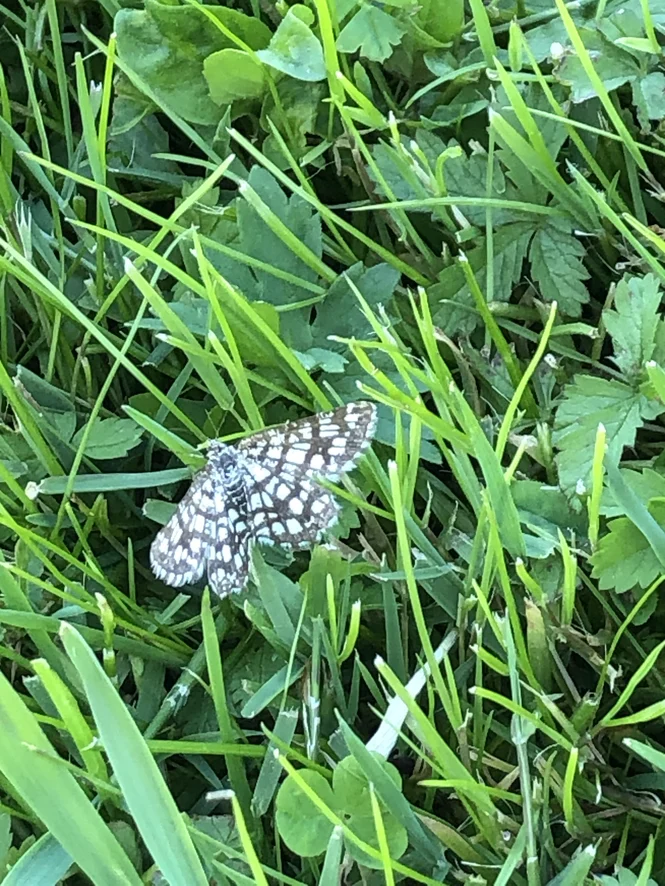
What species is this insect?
Chiasmia clathrata
